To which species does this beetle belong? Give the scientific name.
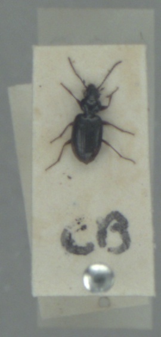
Bembidion lunulatum
